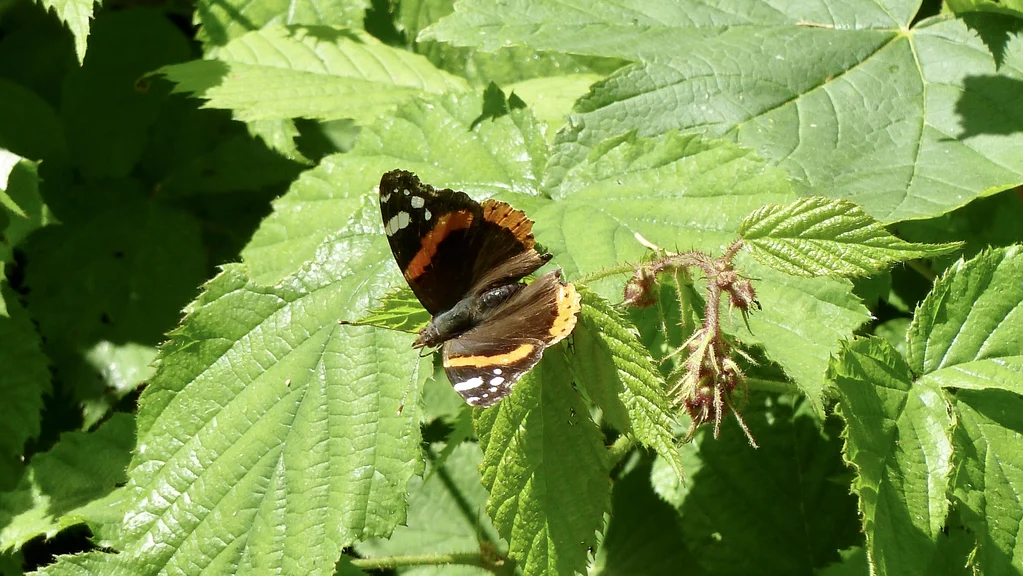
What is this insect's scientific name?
Vanessa atalanta
